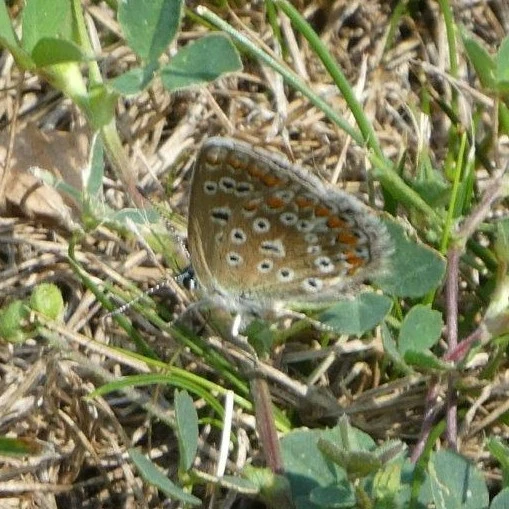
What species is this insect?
Polyommatus icarus
